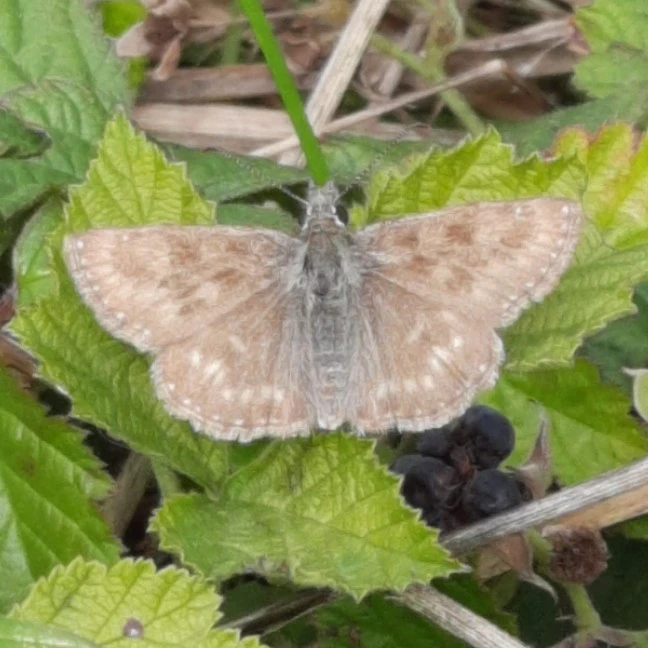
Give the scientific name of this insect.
Erynnis tages
